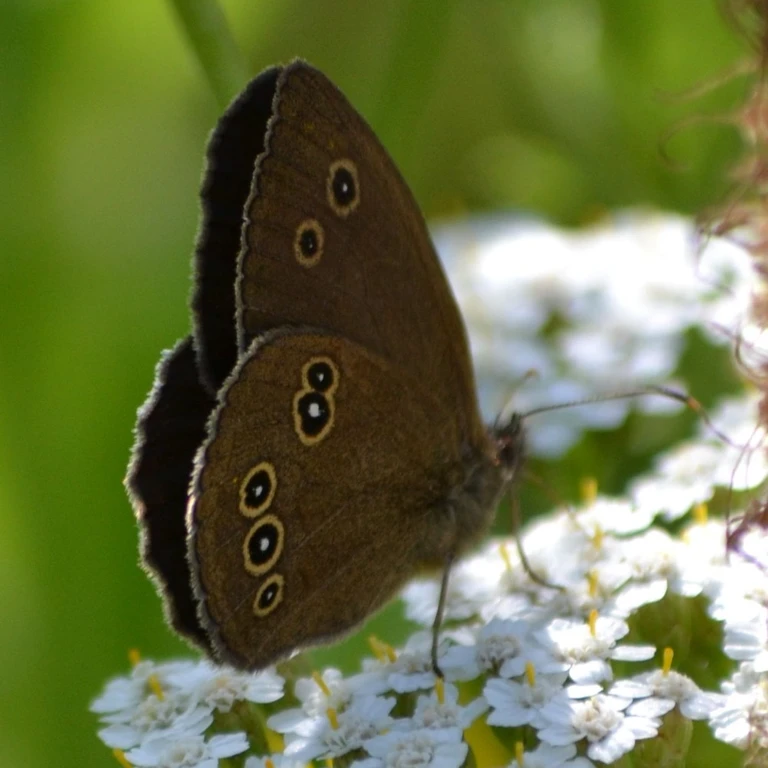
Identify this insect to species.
Aphantopus hyperantus
